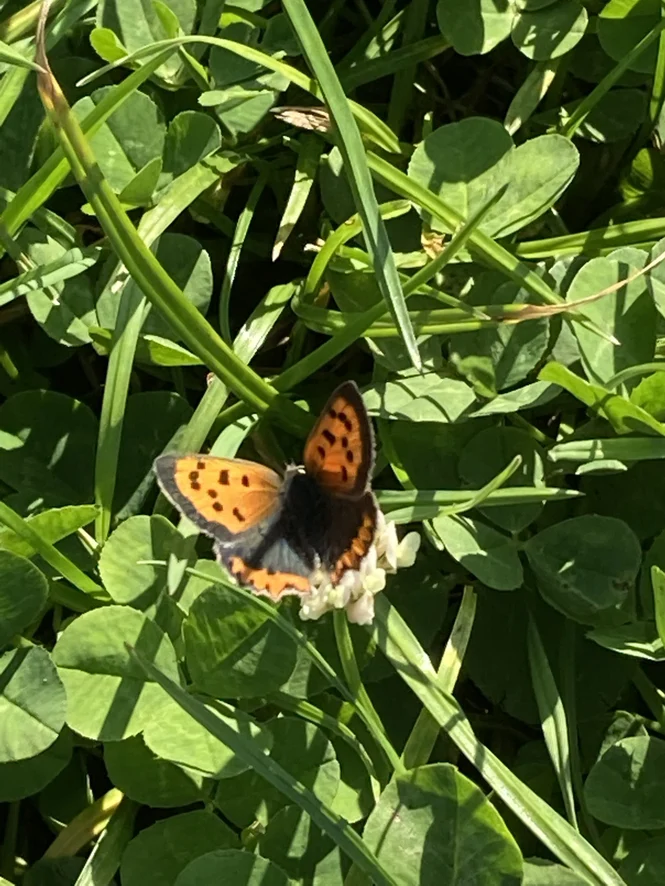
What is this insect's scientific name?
Lycaena phlaeas
